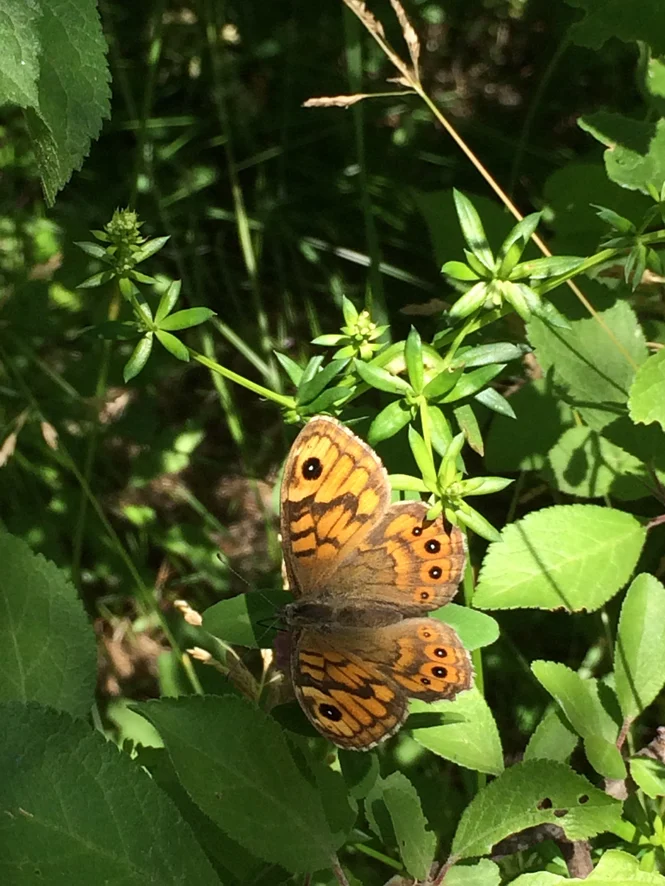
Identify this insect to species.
Lasiommata megera (also Pararge megera)
